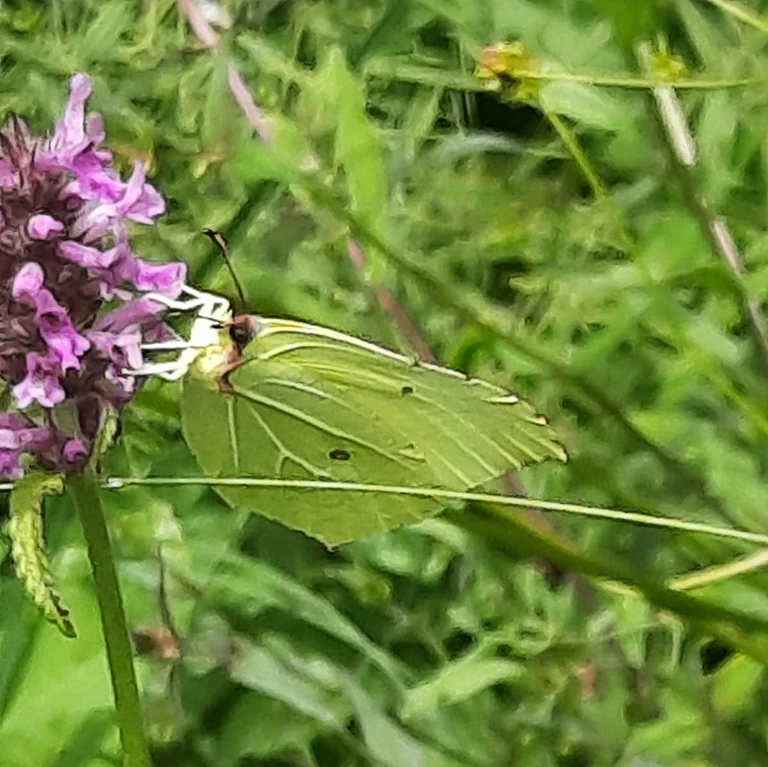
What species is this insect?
Gonepteryx rhamni
